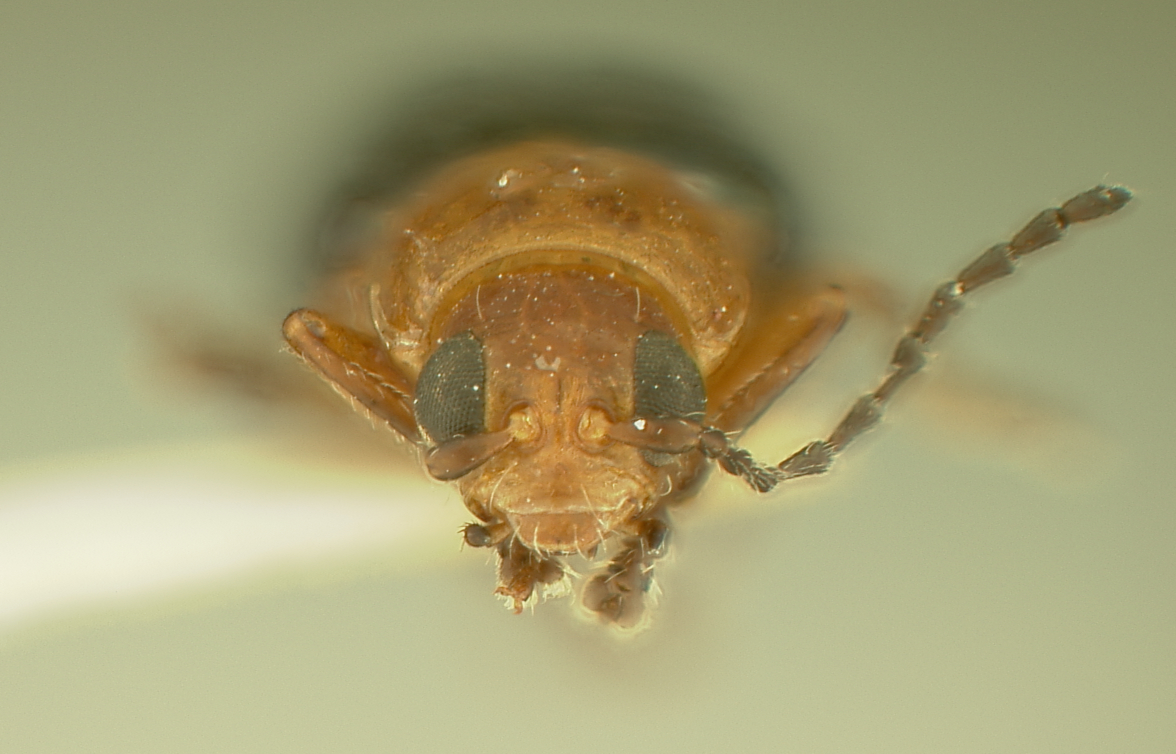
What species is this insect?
Systena plicata
